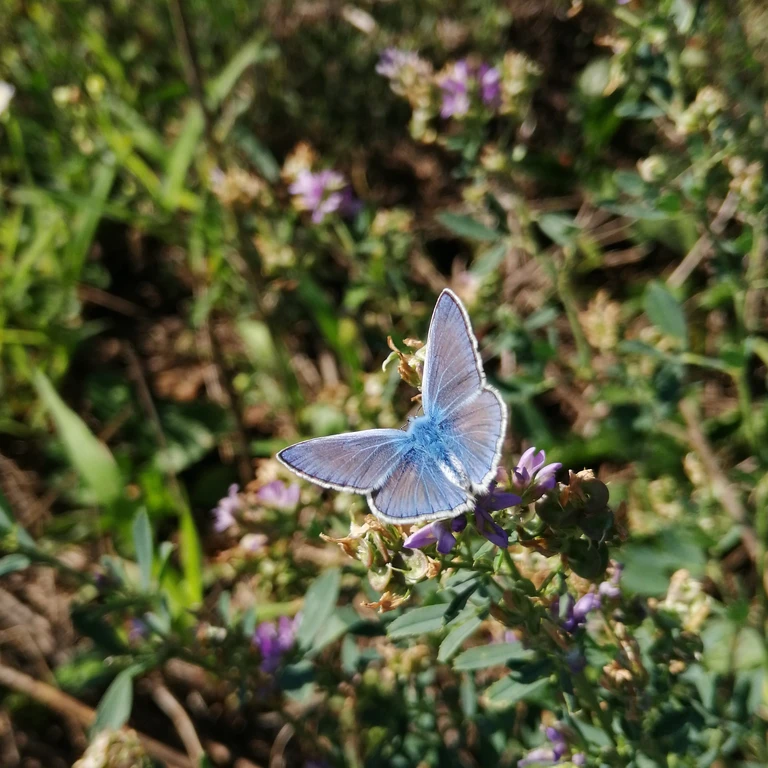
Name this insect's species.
Polyommatus icarus
